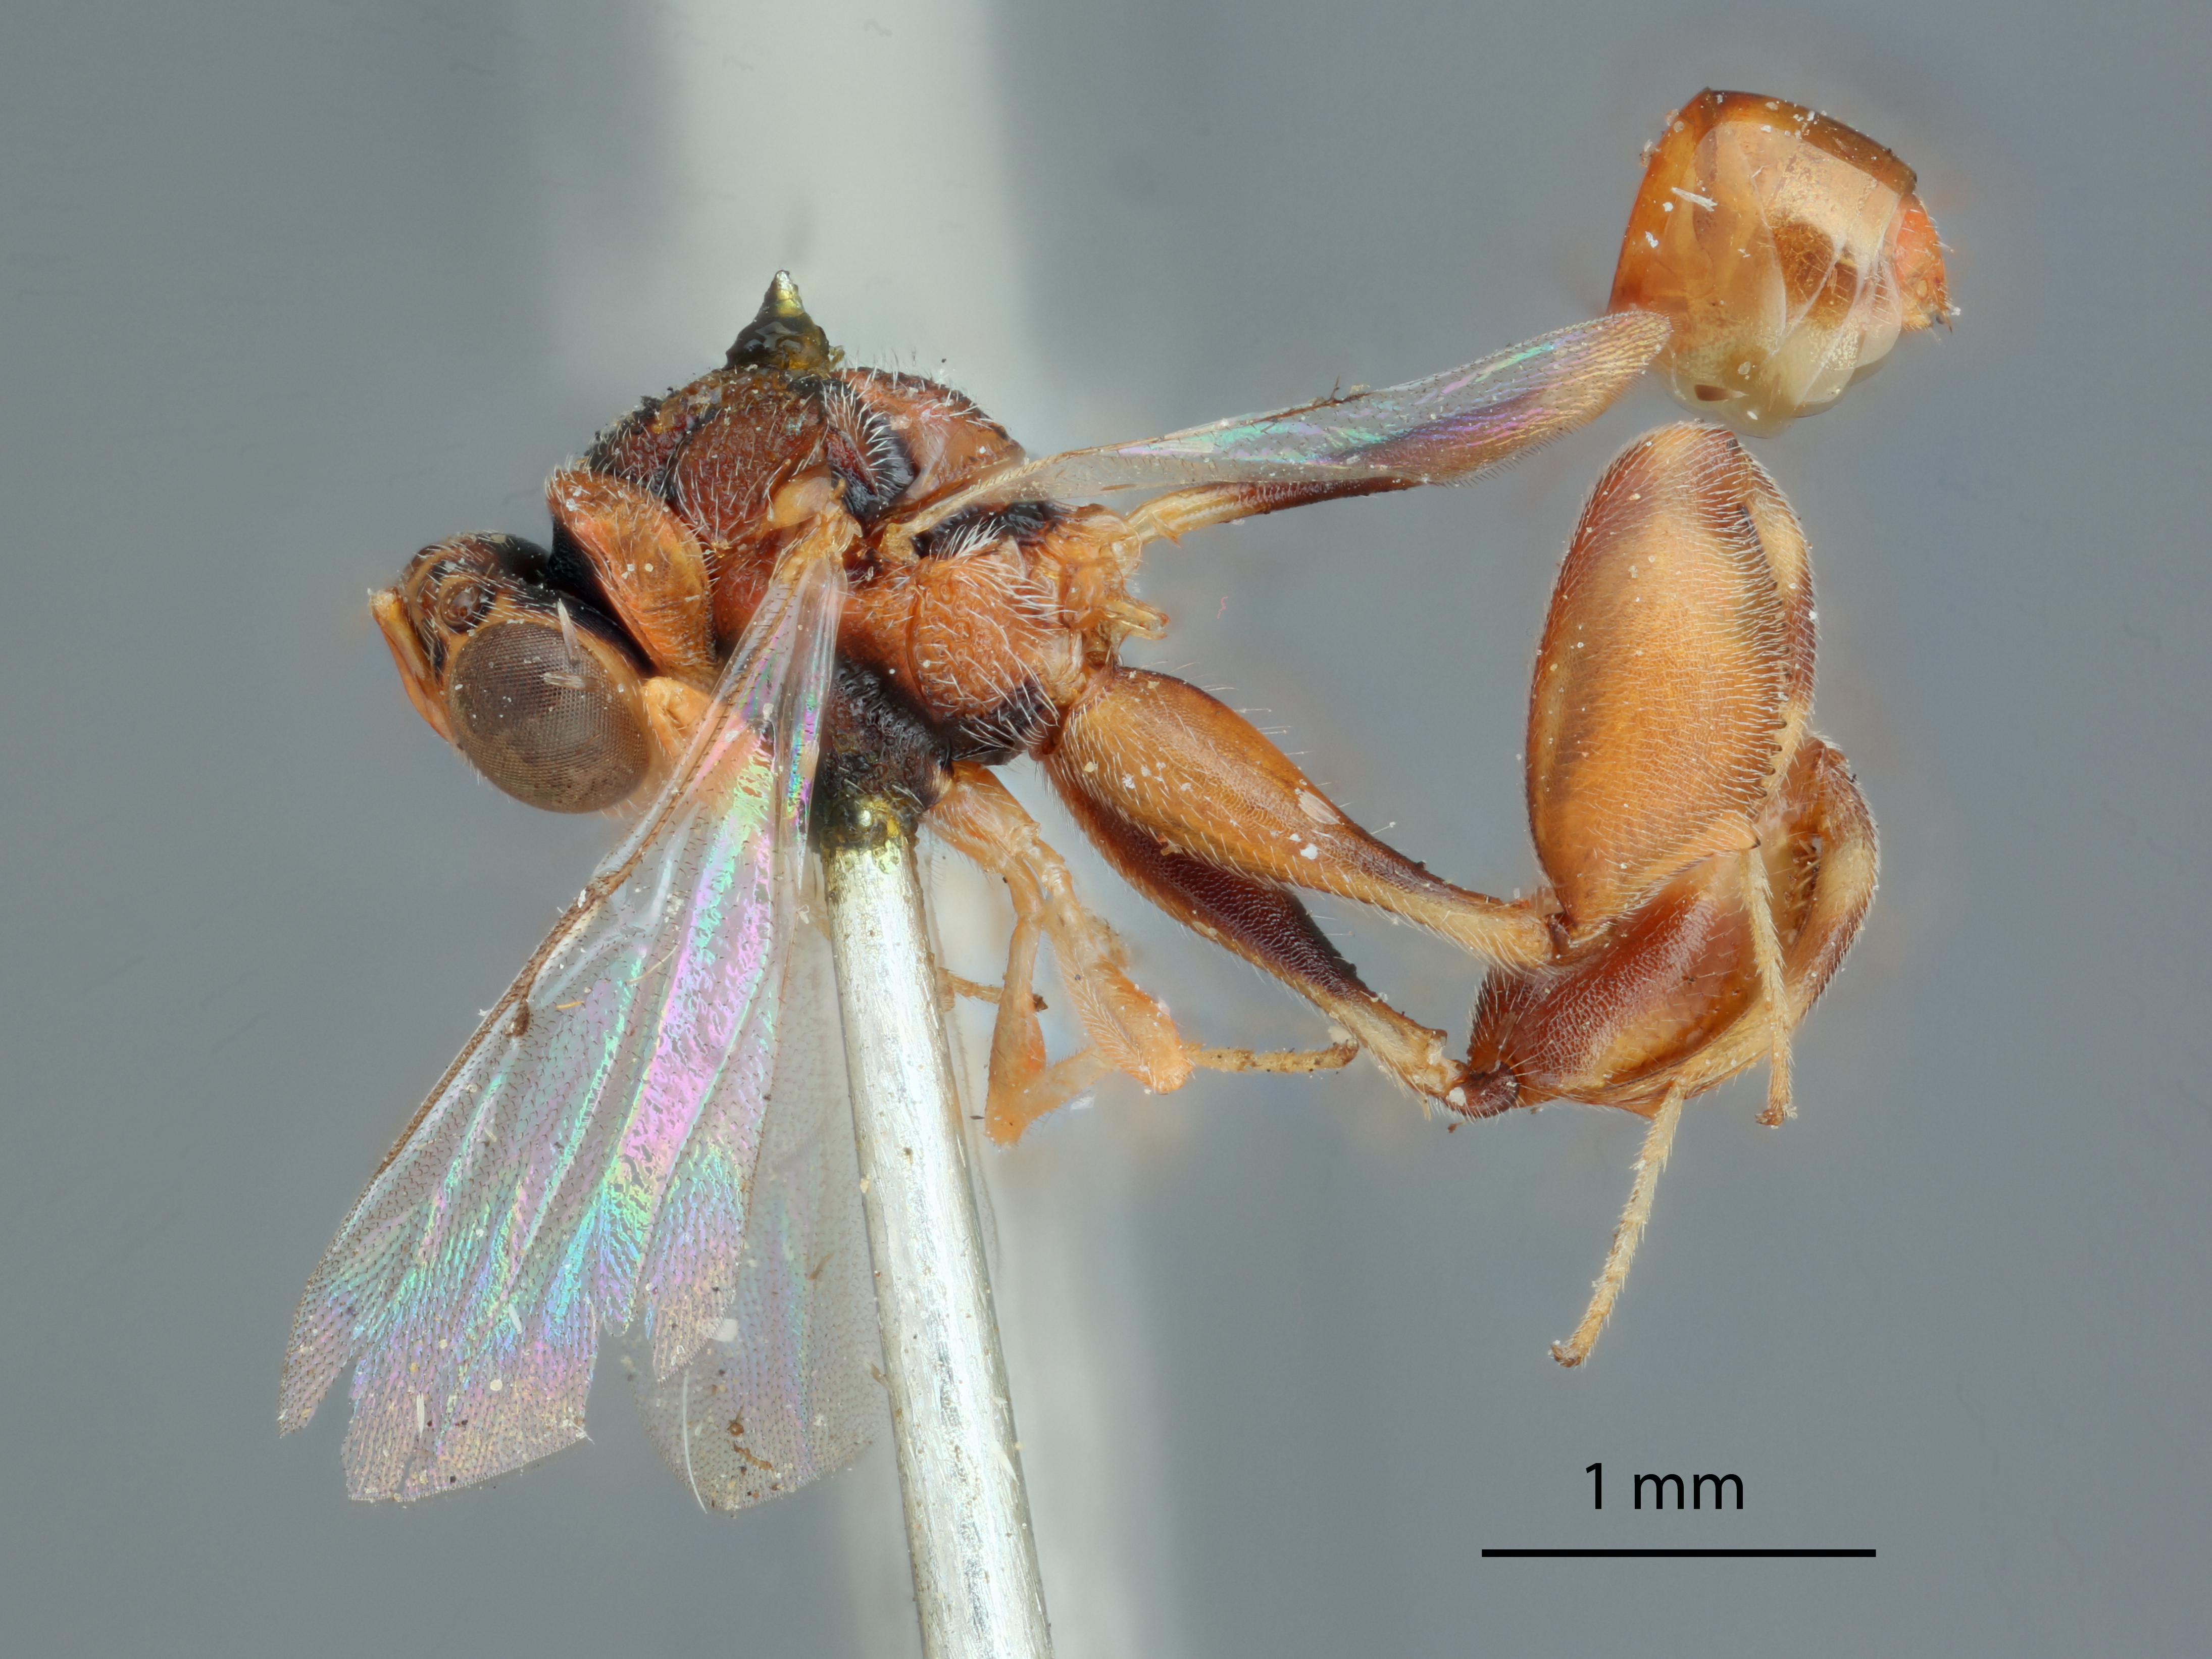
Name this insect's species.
Mischosmicra kahlii
